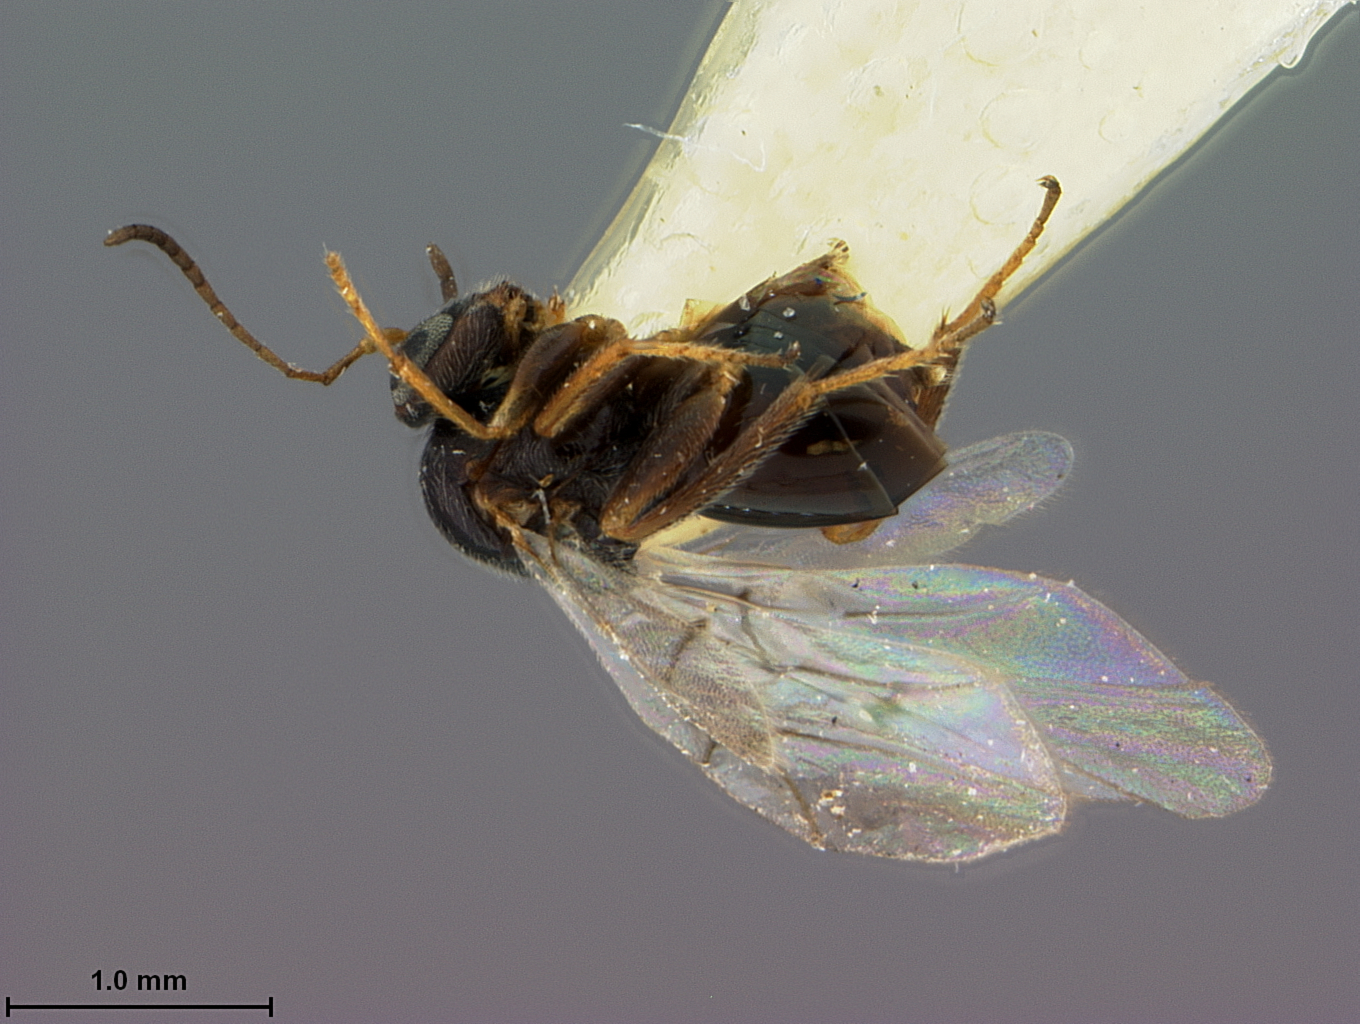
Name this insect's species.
Antron daileyi
